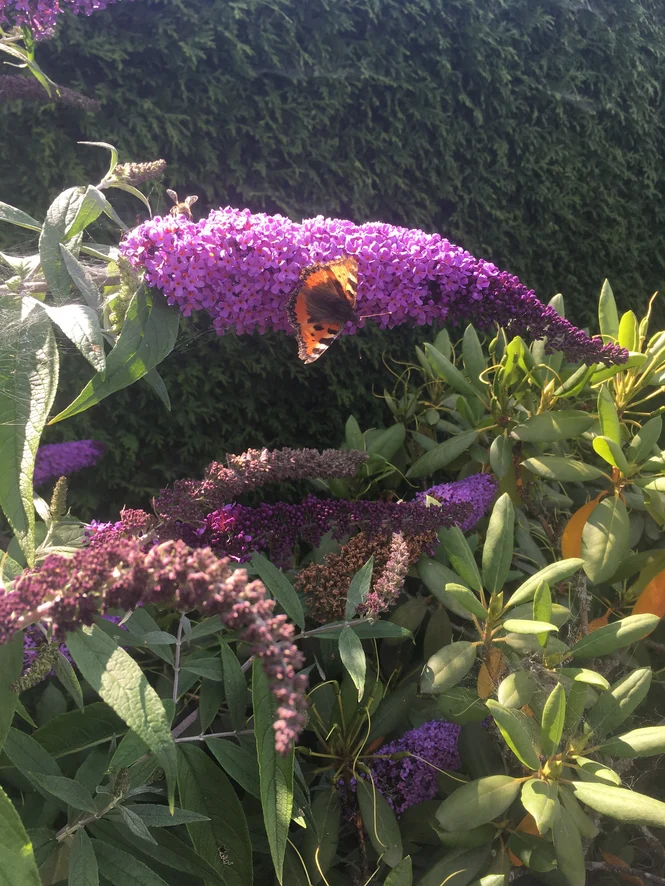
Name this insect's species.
Aglais urticae
